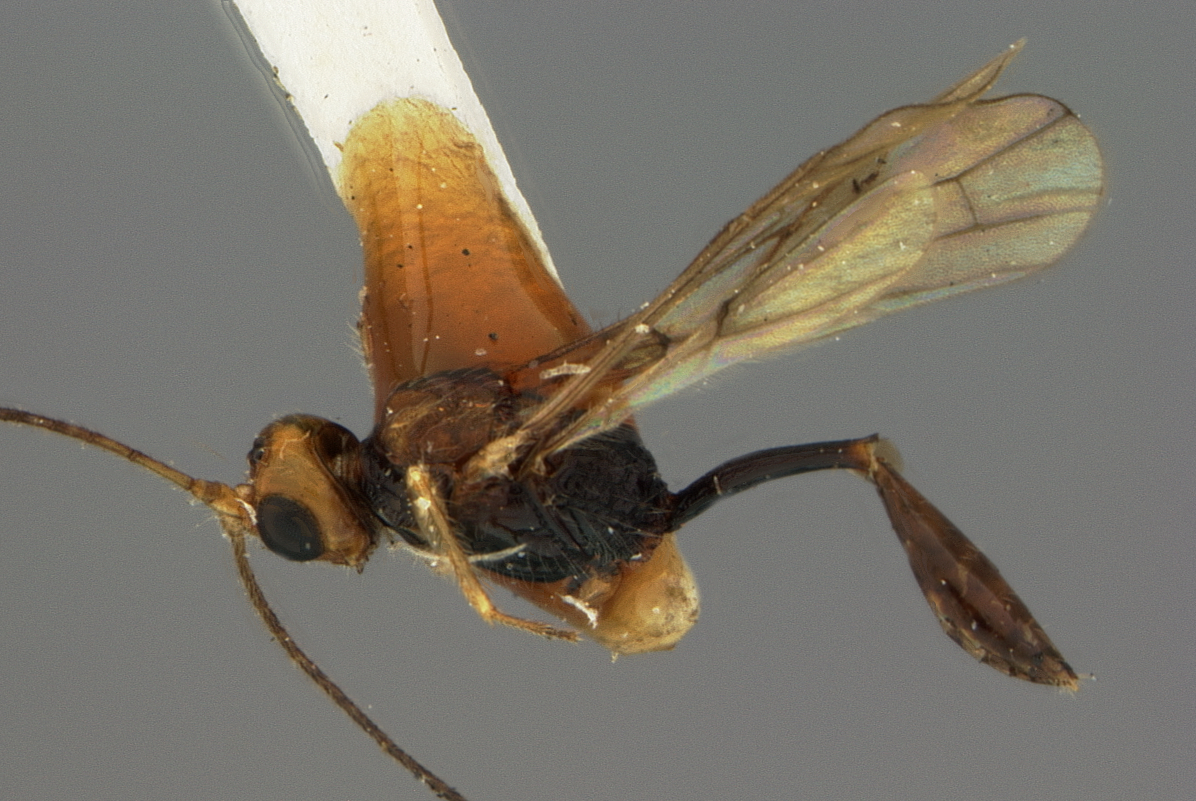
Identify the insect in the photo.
Spathius fuscipennis
